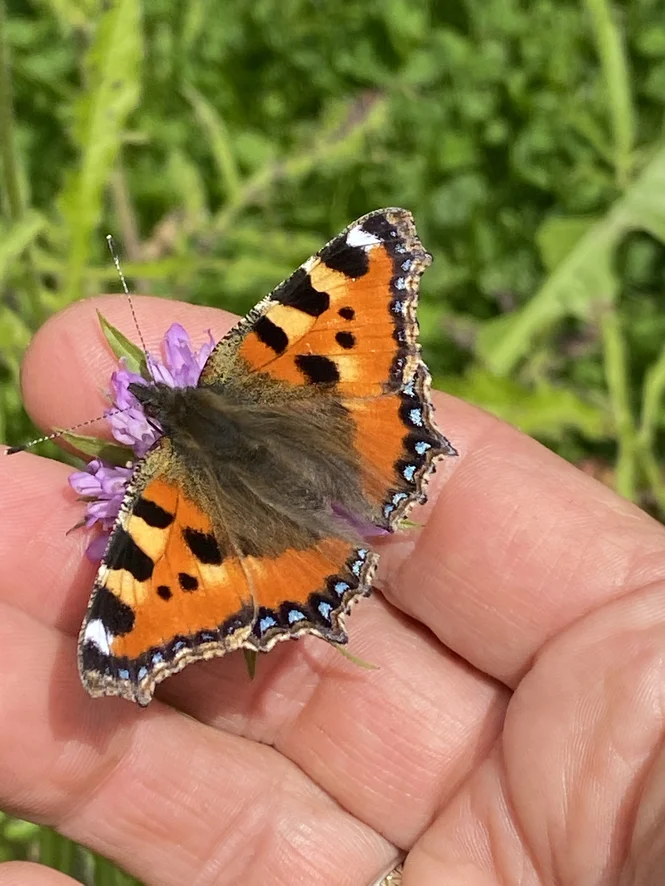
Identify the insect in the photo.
Aglais urticae
